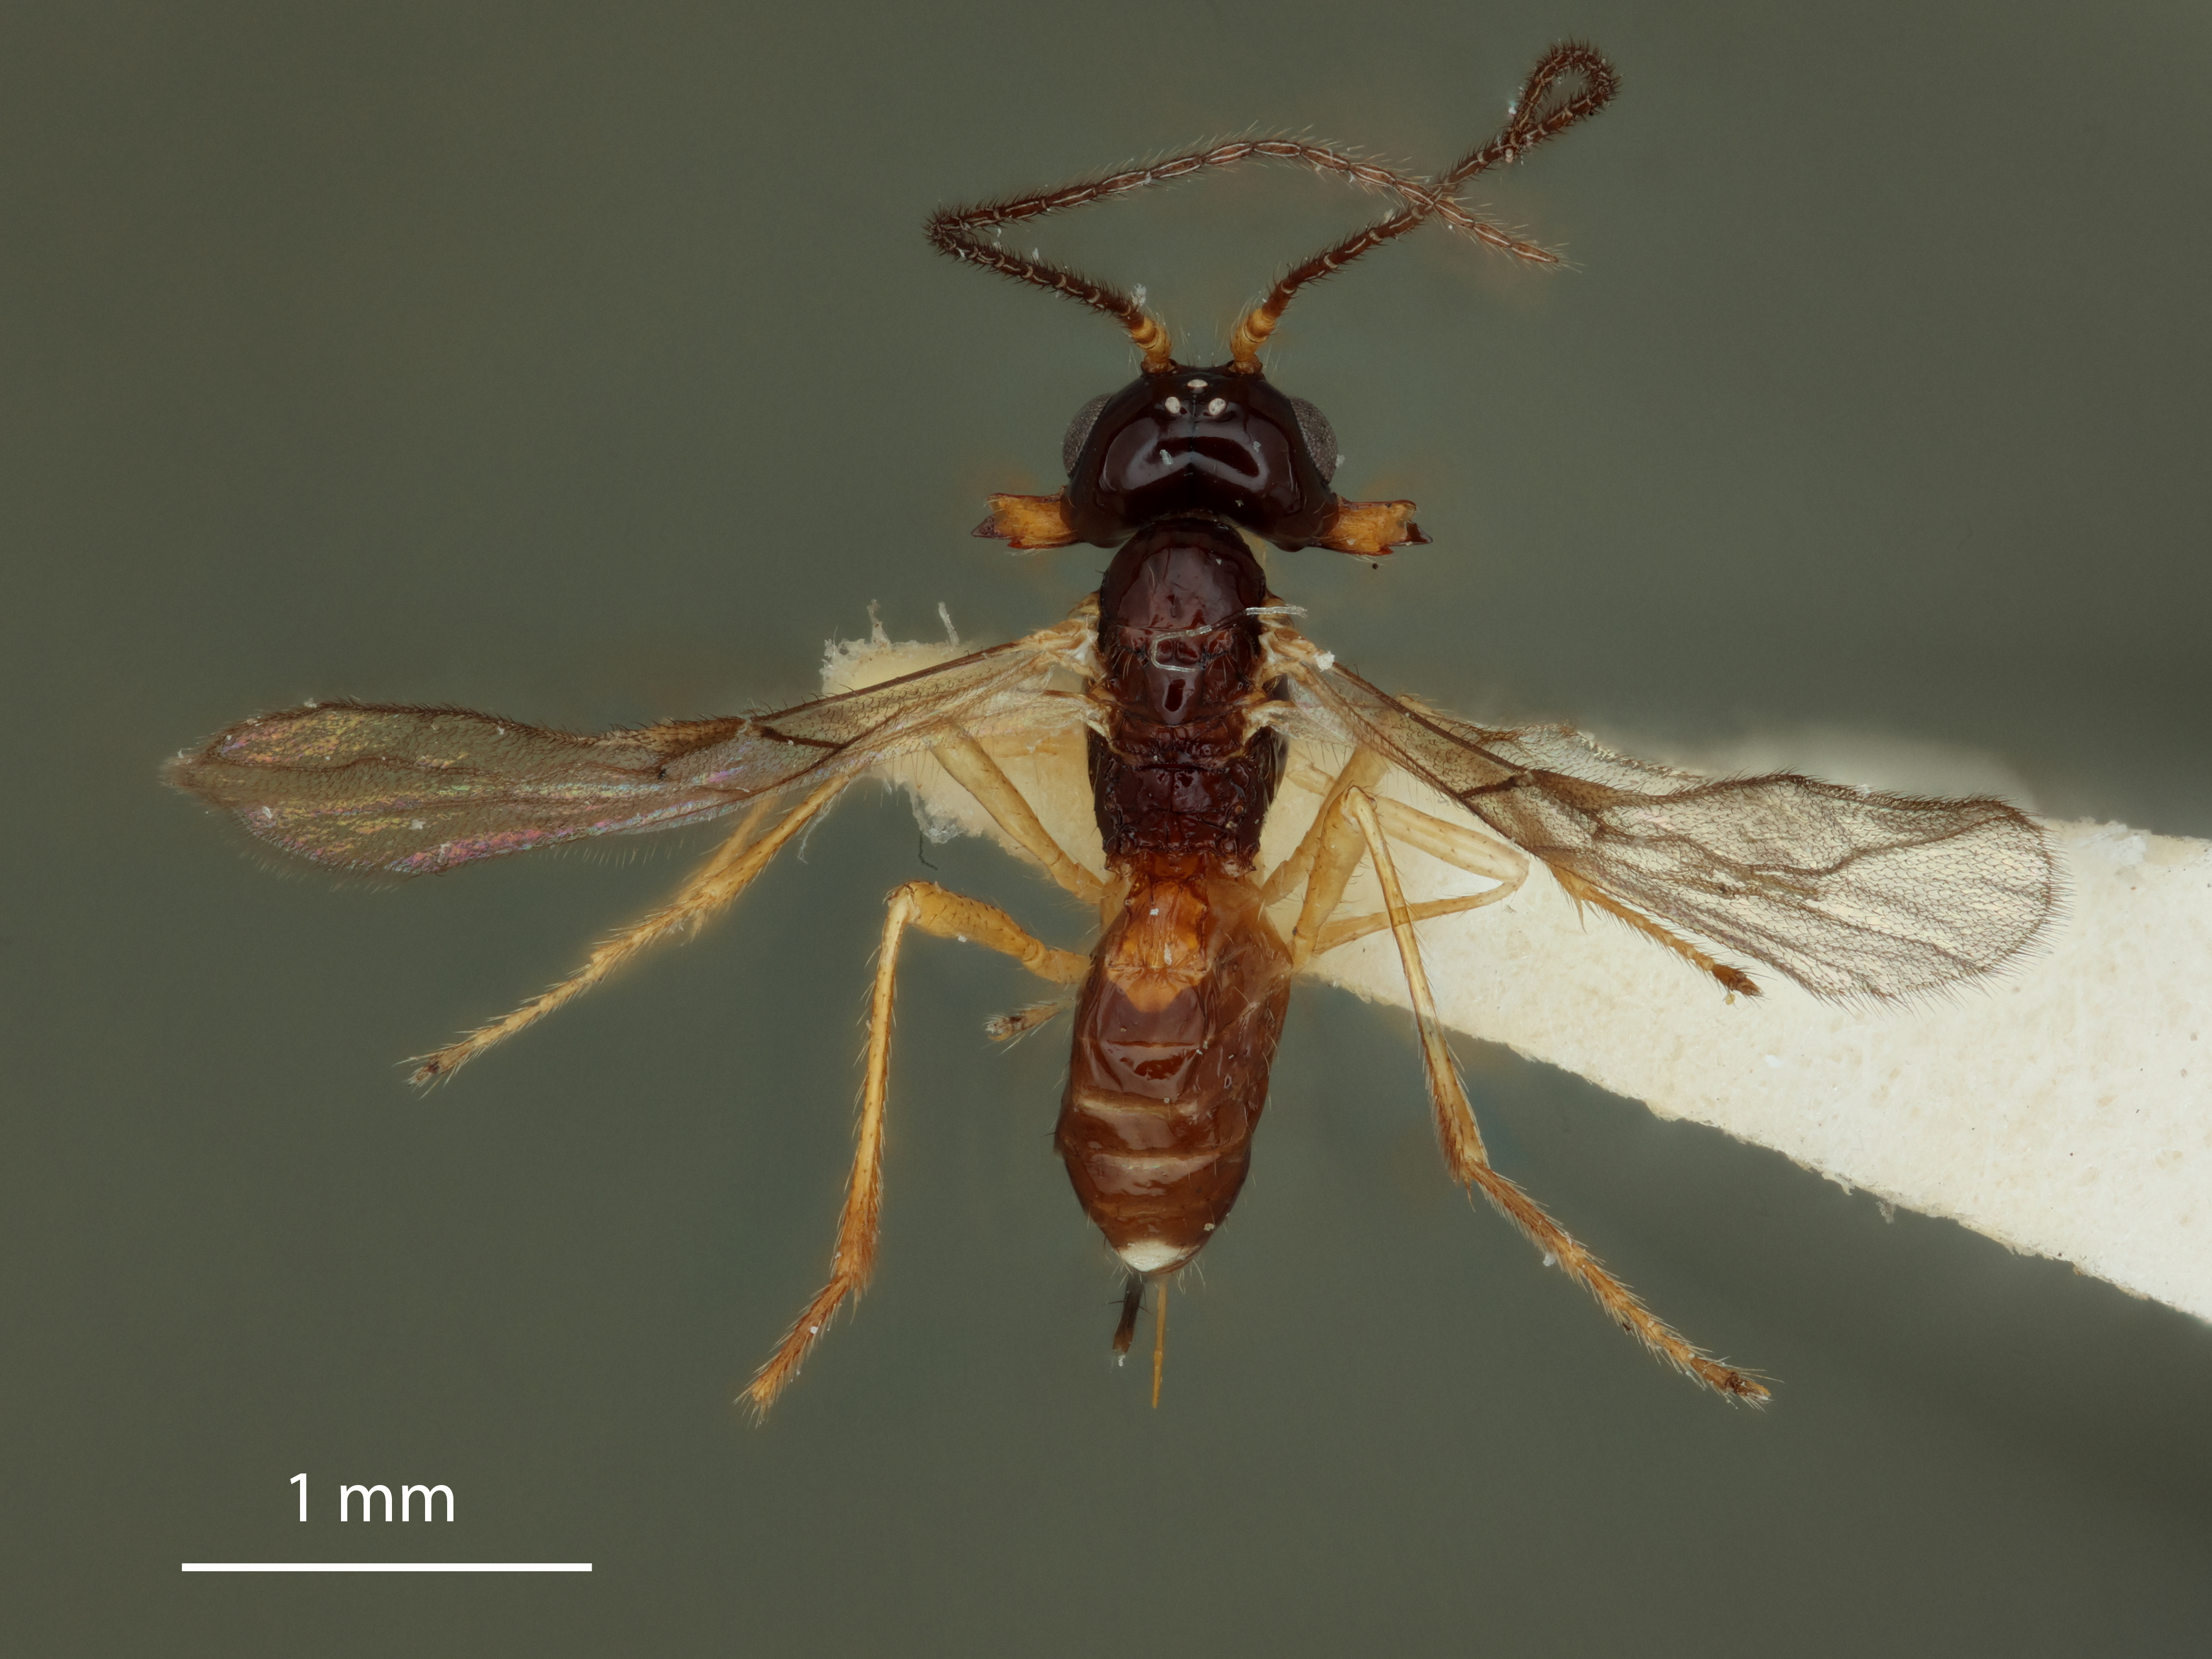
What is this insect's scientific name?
Aphaereta dipterica
